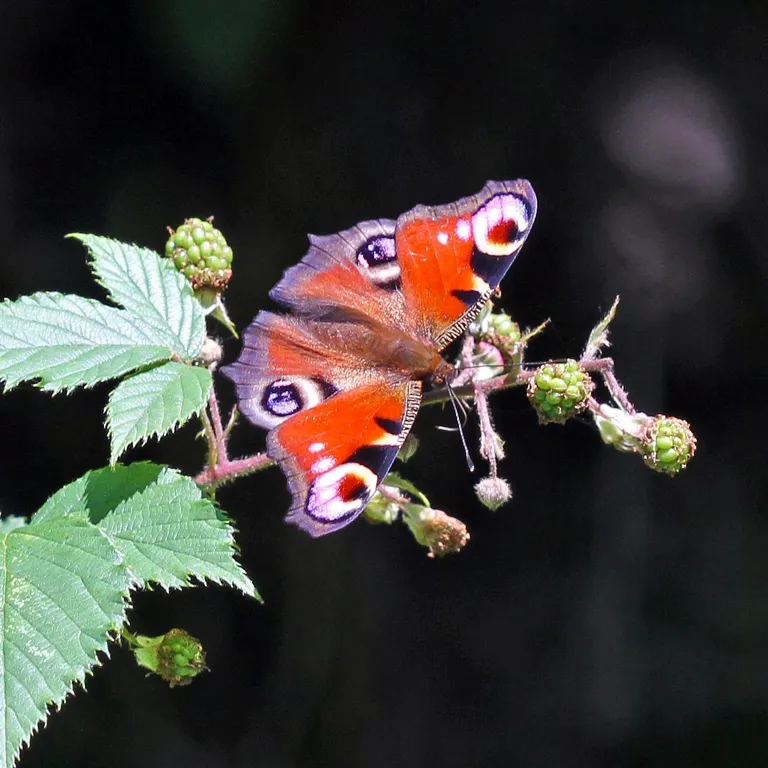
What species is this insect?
Aglais io
